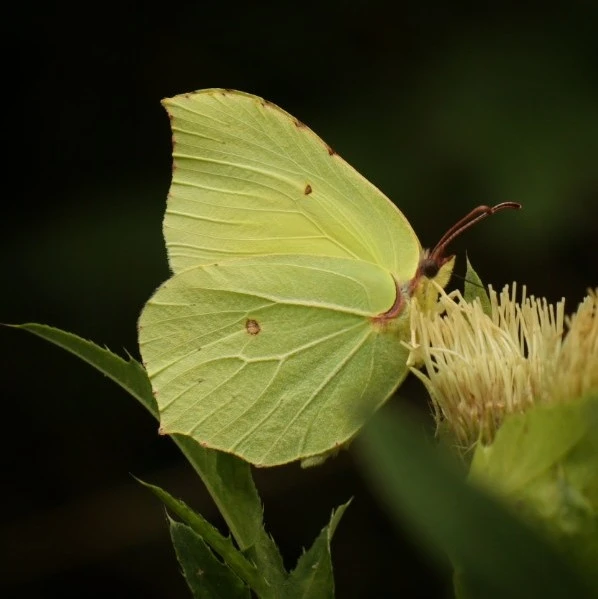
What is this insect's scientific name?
Gonepteryx rhamni
